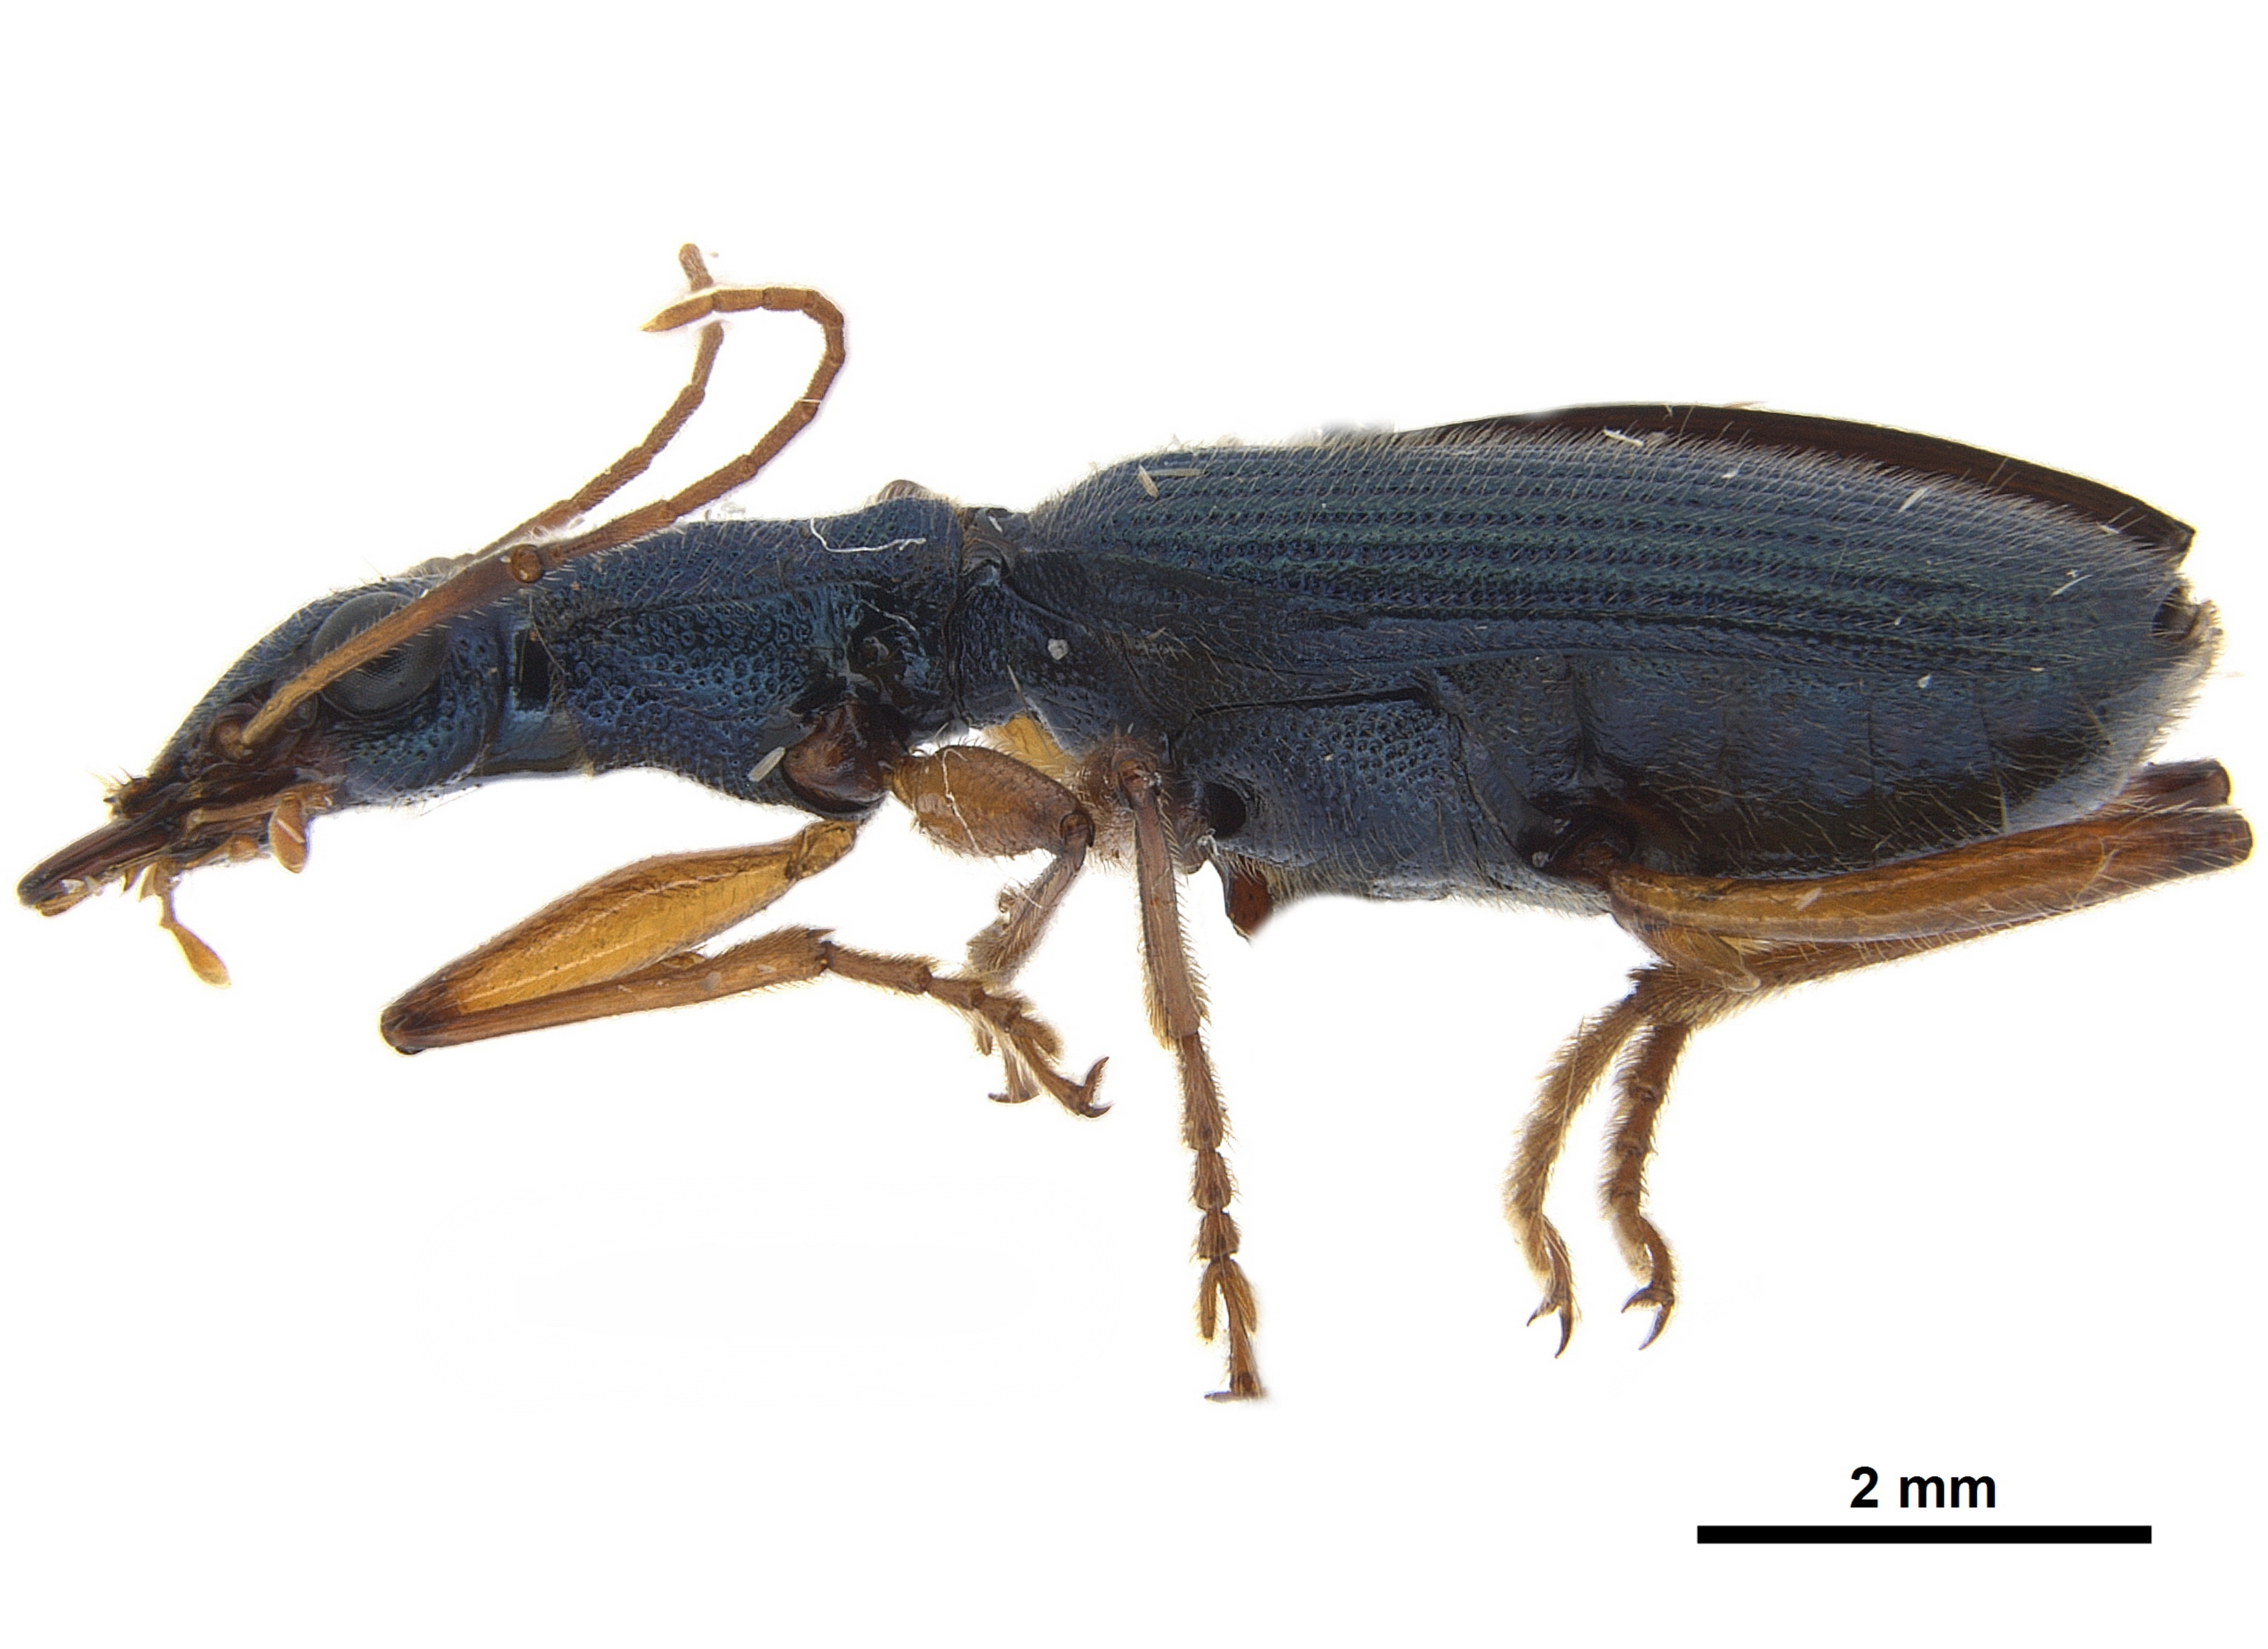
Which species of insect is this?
Dendrocellus geniculatus (also Desera geniculata)
